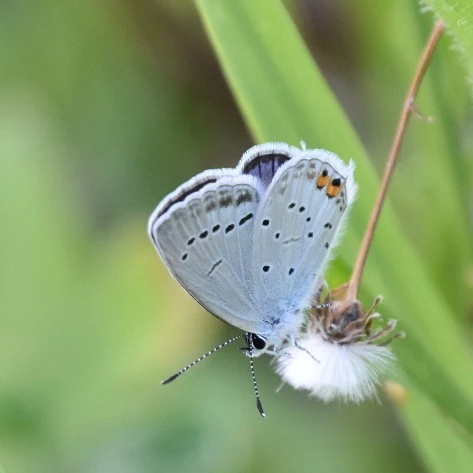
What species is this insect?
Cupido argiades (also Elkalyce argiades)
